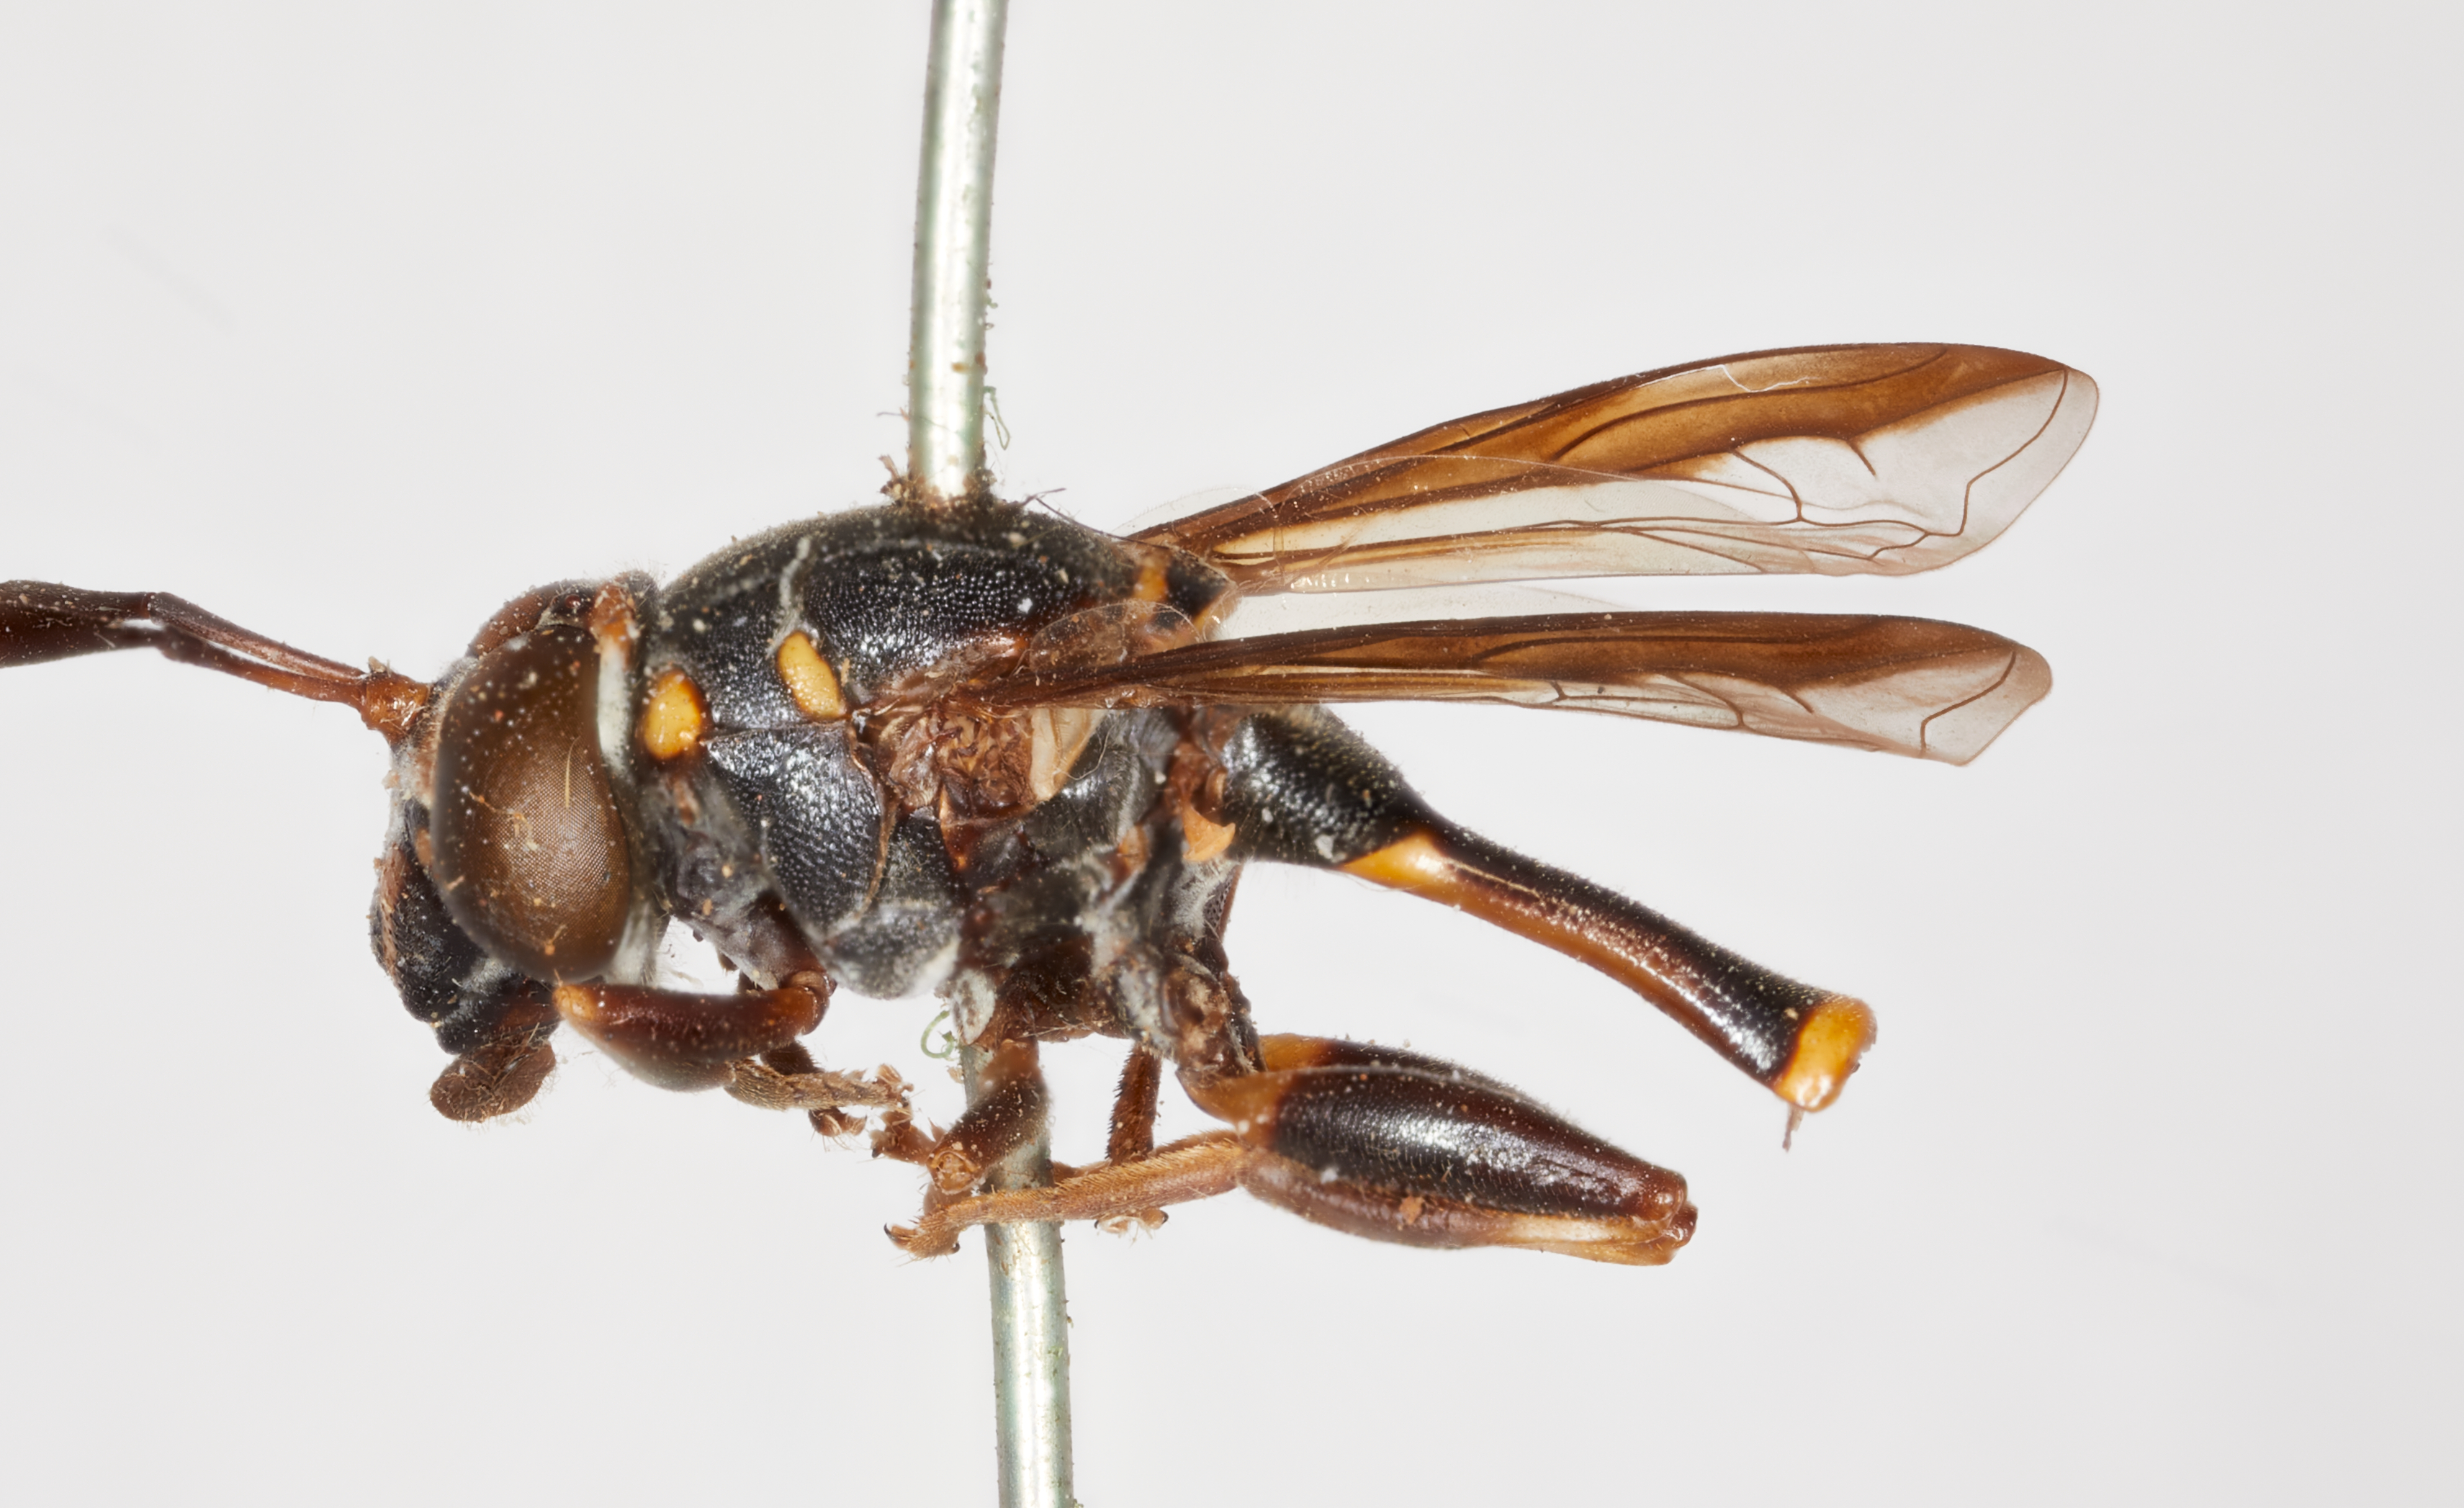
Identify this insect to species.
Ceria pedicellata
